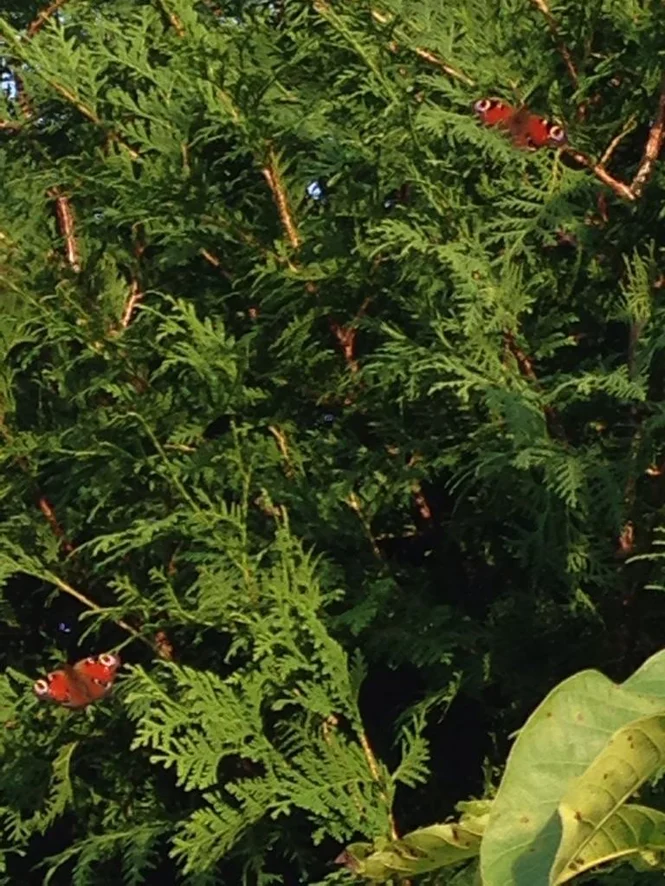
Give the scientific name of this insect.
Aglais io
